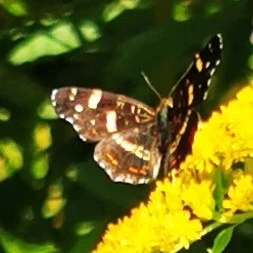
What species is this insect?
Araschnia levana
